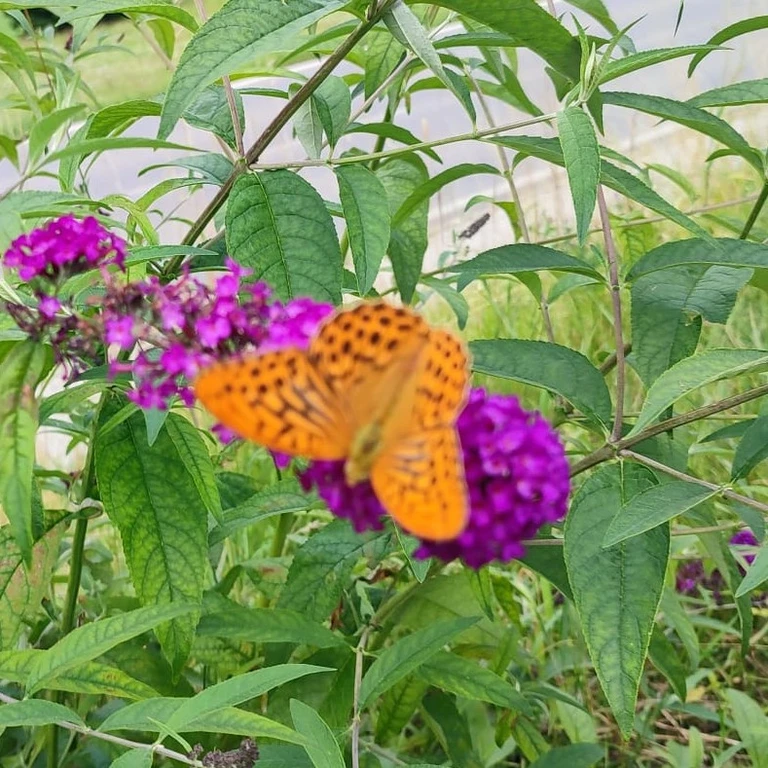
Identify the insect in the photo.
Argynnis paphia
